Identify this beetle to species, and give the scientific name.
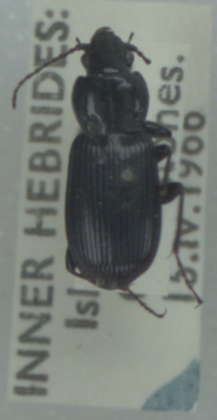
Pterostichus nigrita
